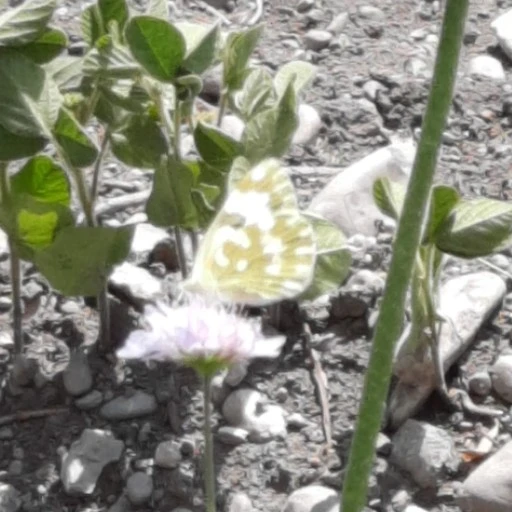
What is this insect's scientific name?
Pontia edusa
